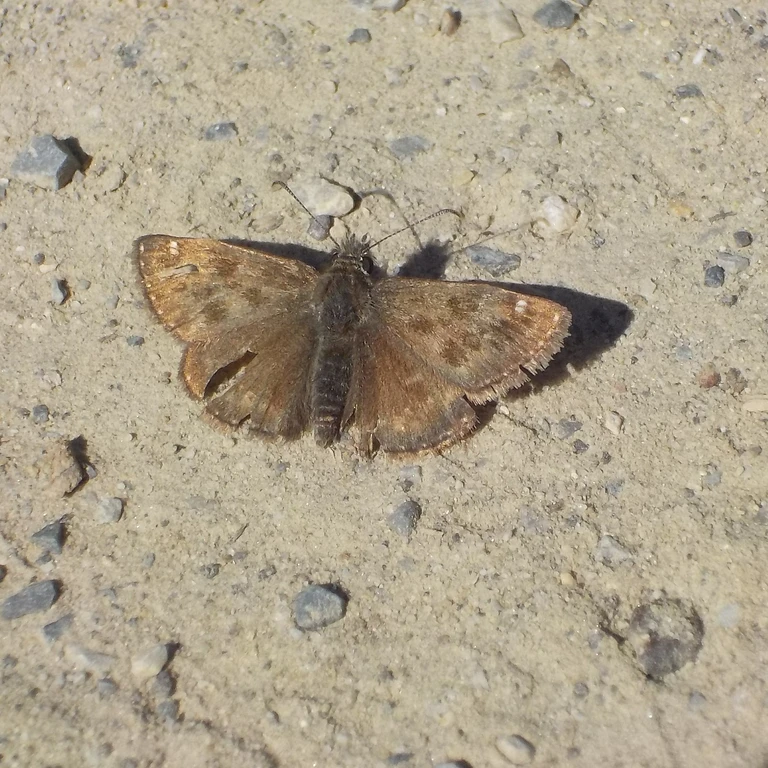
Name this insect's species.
Erynnis tages
